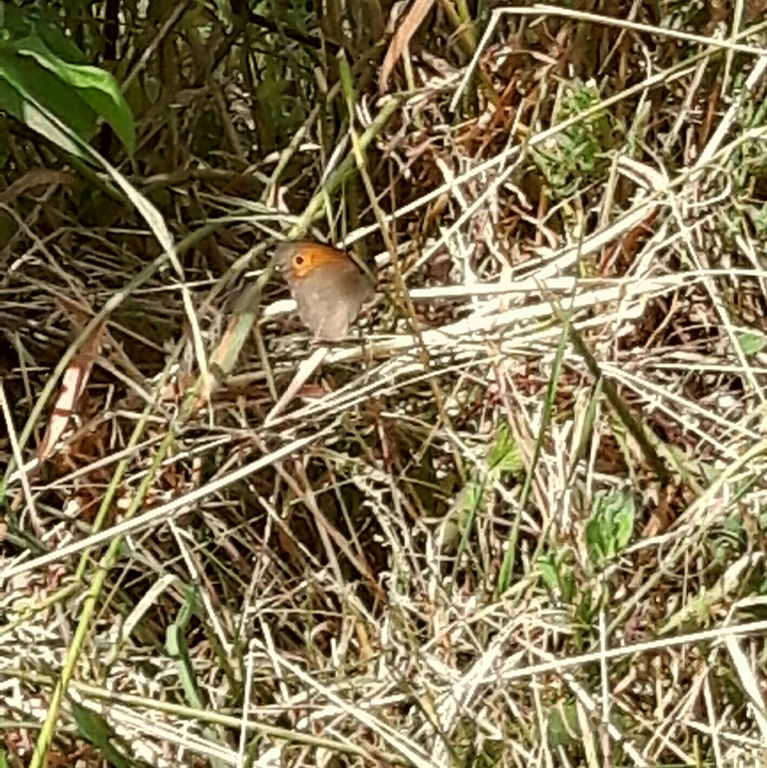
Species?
Maniola jurtina
